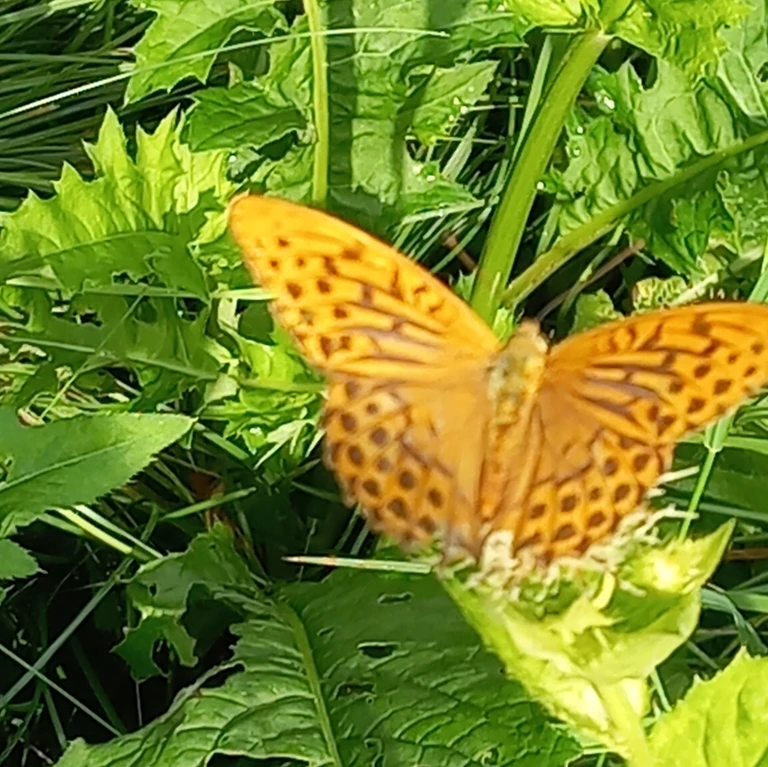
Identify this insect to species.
Argynnis paphia
